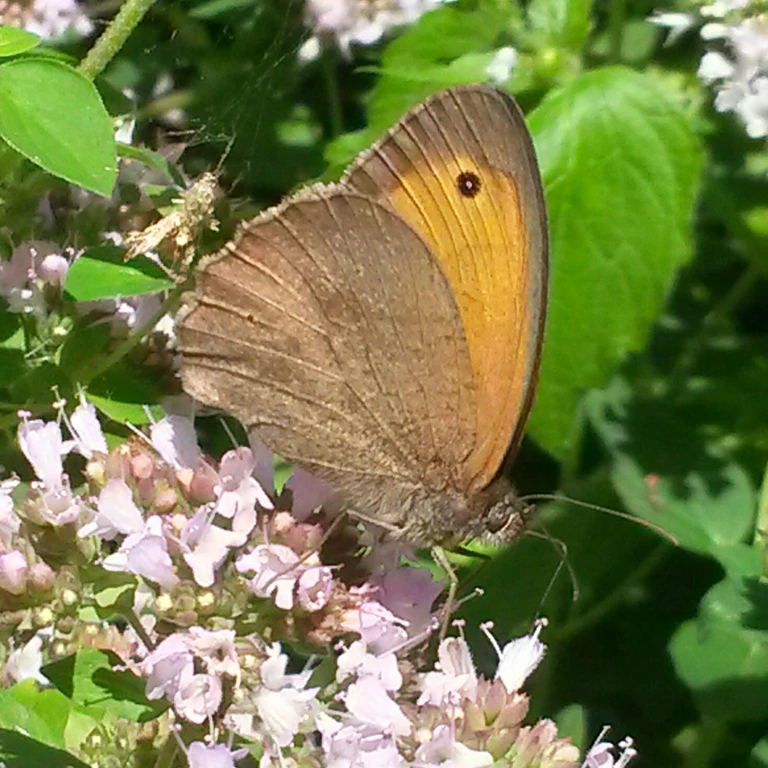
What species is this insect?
Maniola jurtina
